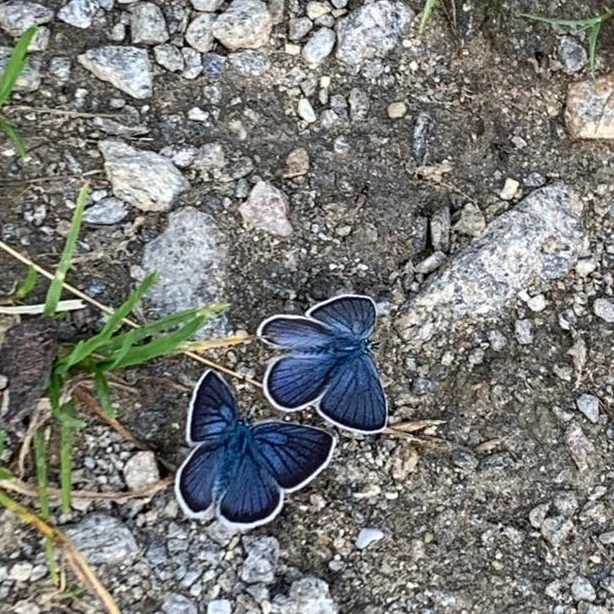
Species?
Cyaniris semiargus
